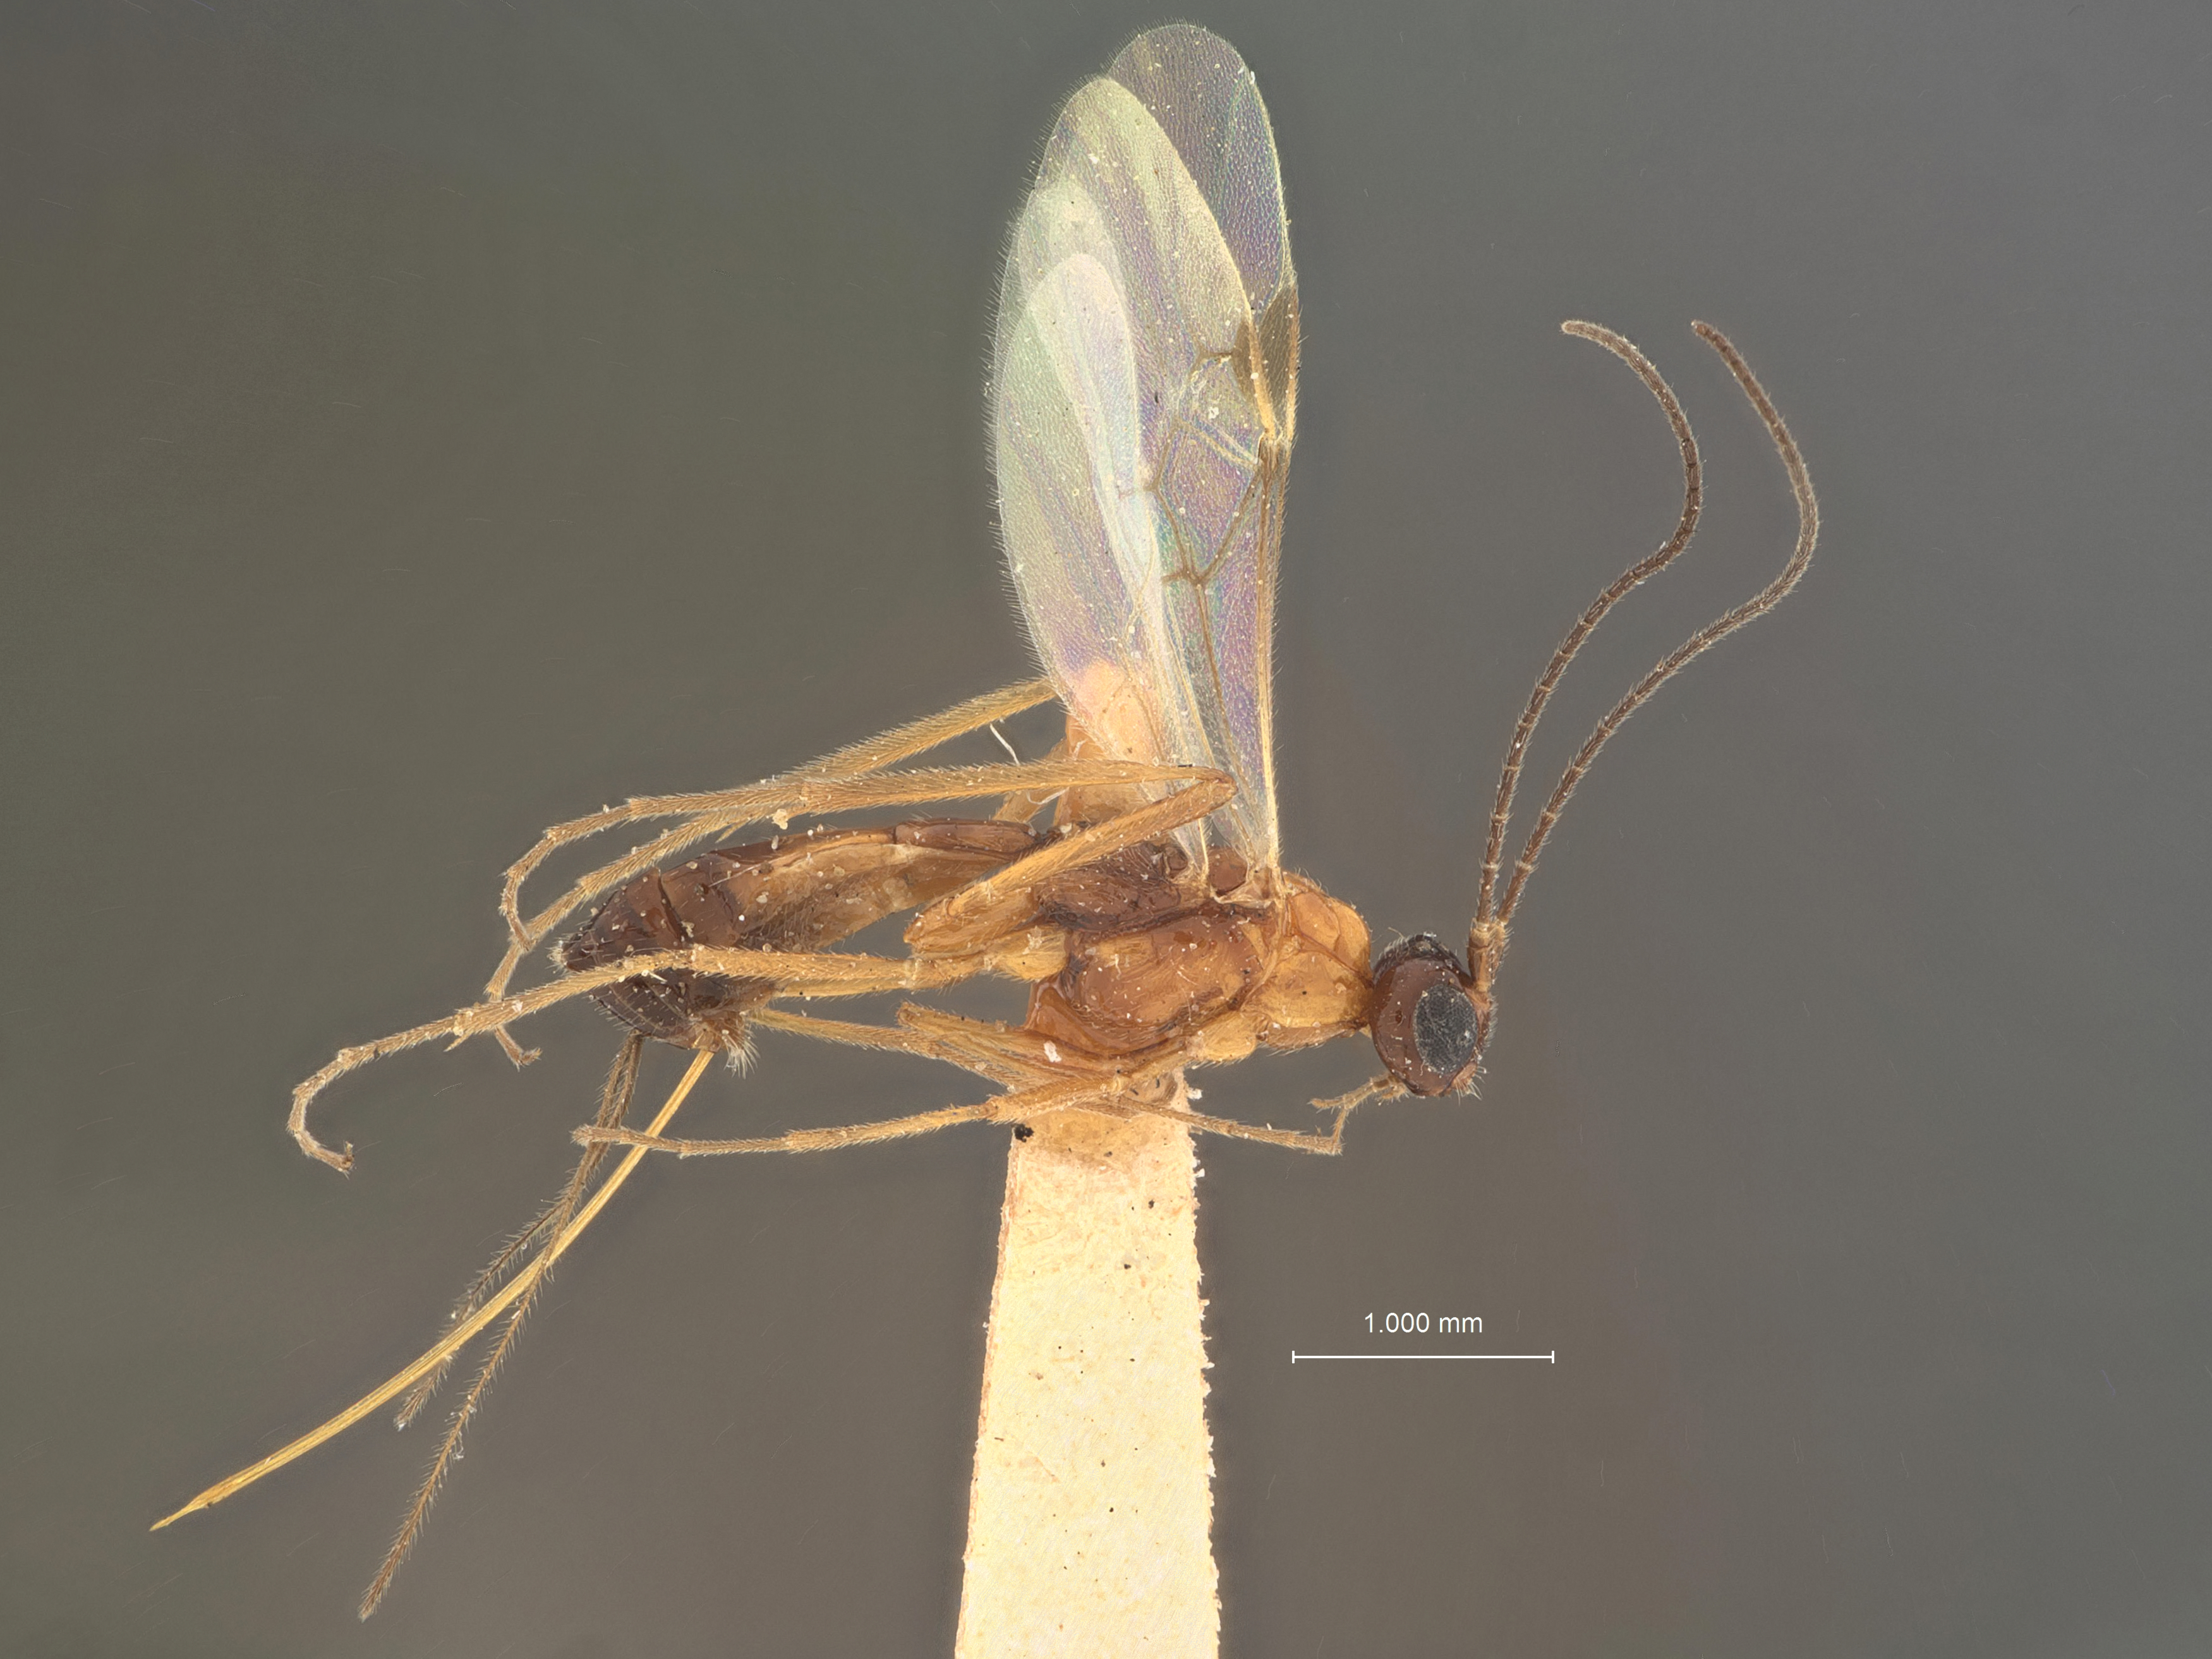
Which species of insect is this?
Macrocentrus incompletus
